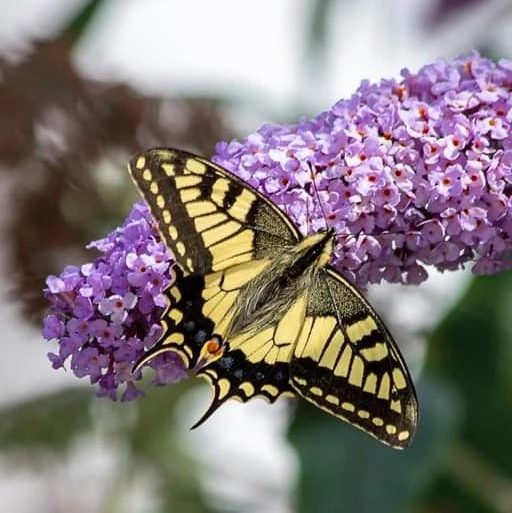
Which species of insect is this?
Papilio machaon
